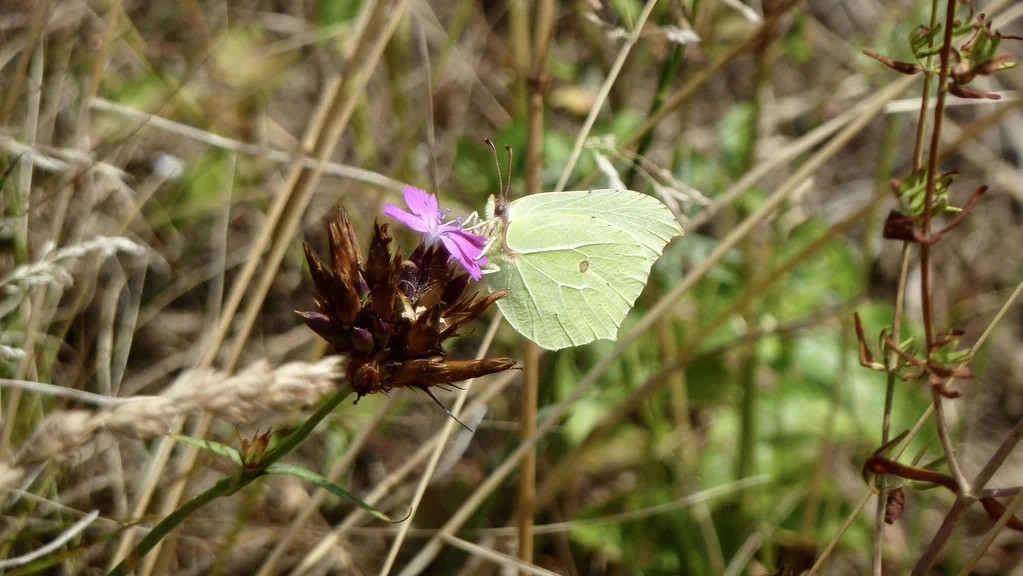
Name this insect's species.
Gonepteryx rhamni
